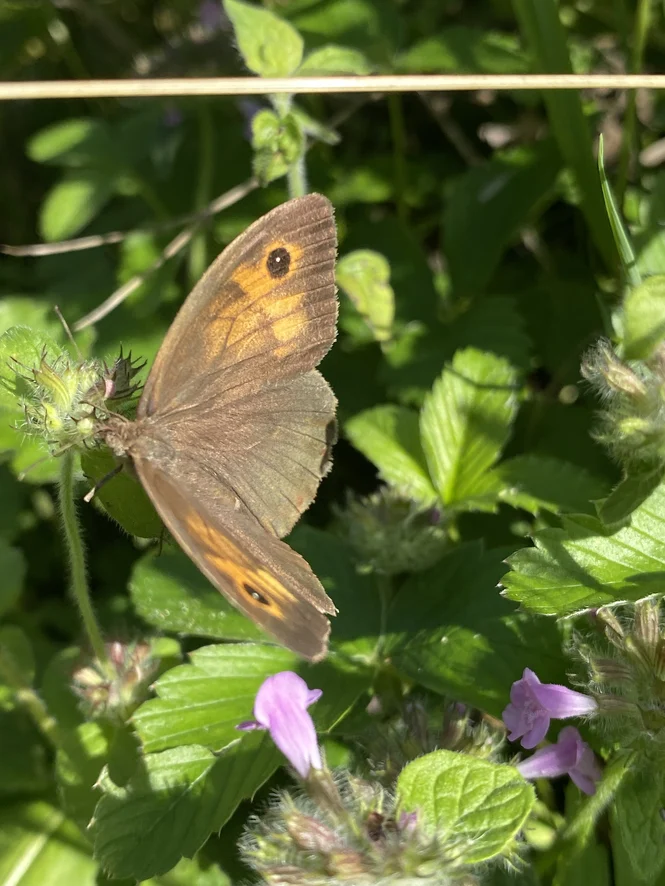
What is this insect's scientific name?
Maniola jurtina
